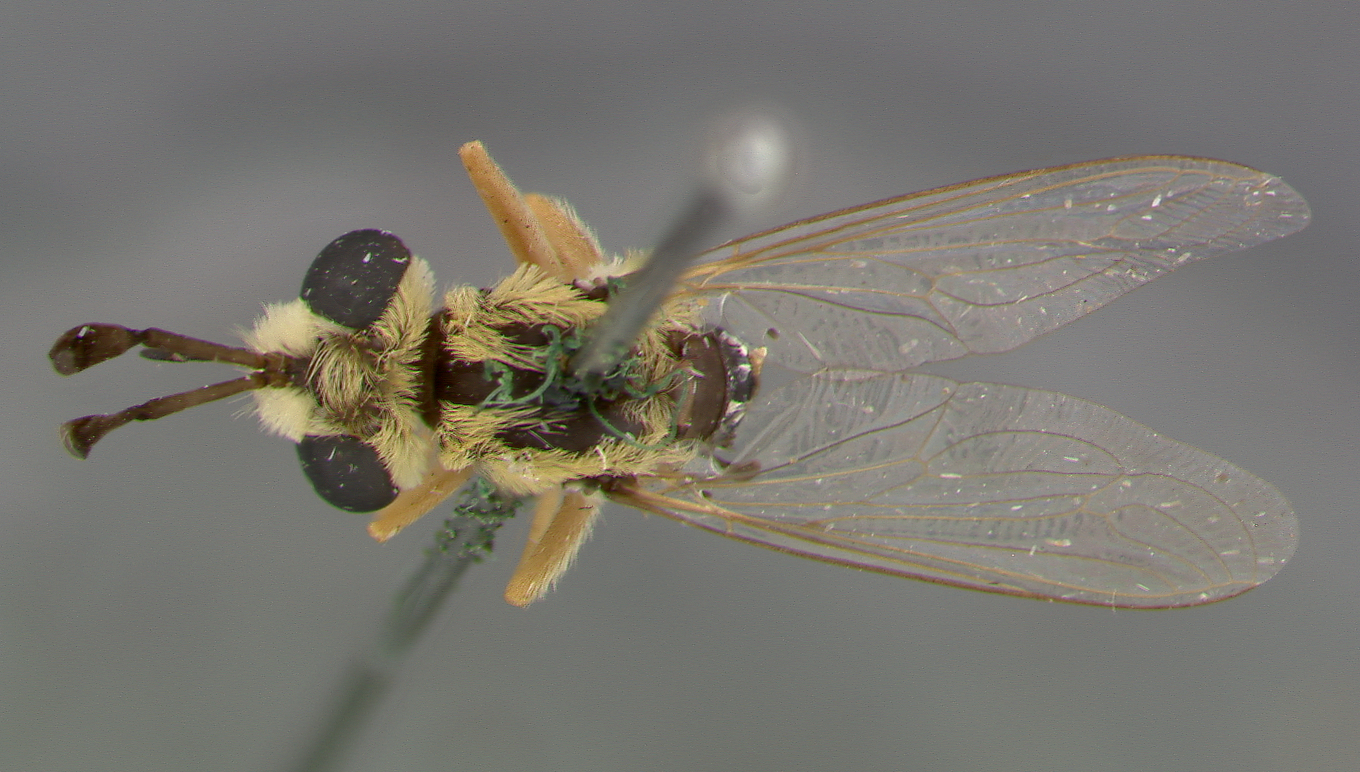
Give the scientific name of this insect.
Leptomydas hirtus
